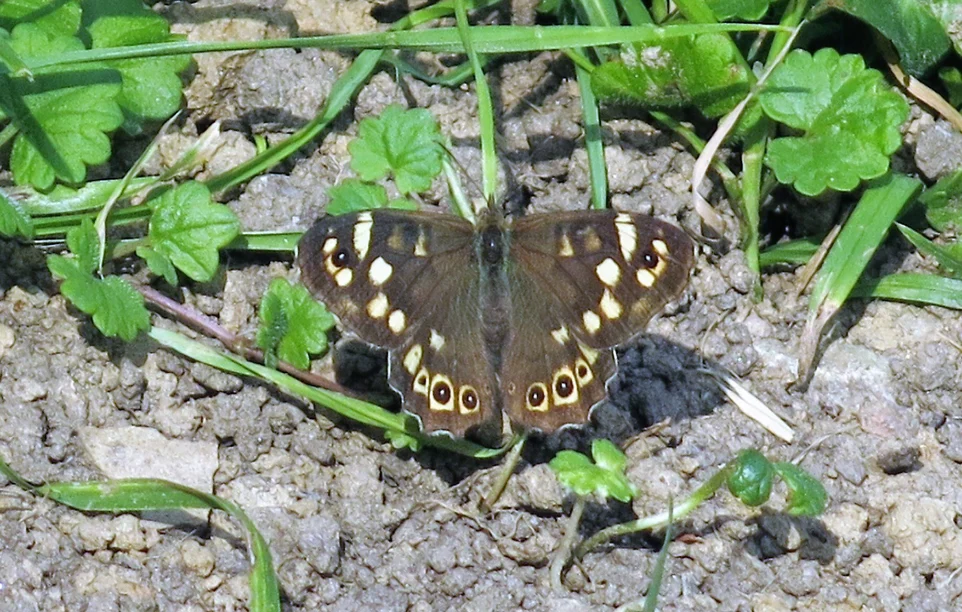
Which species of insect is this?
Pararge aegeria
